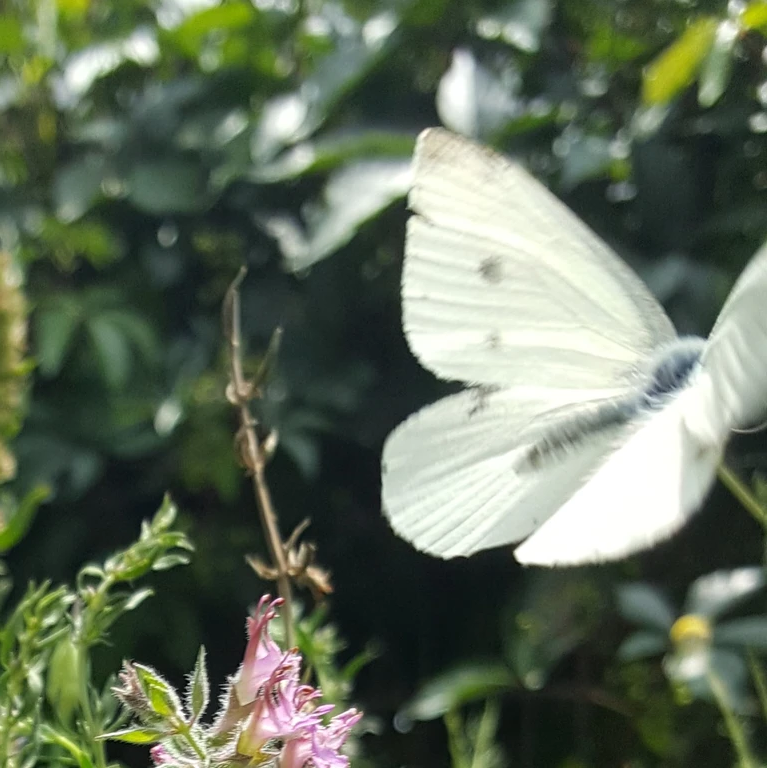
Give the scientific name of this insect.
Pieris rapae
